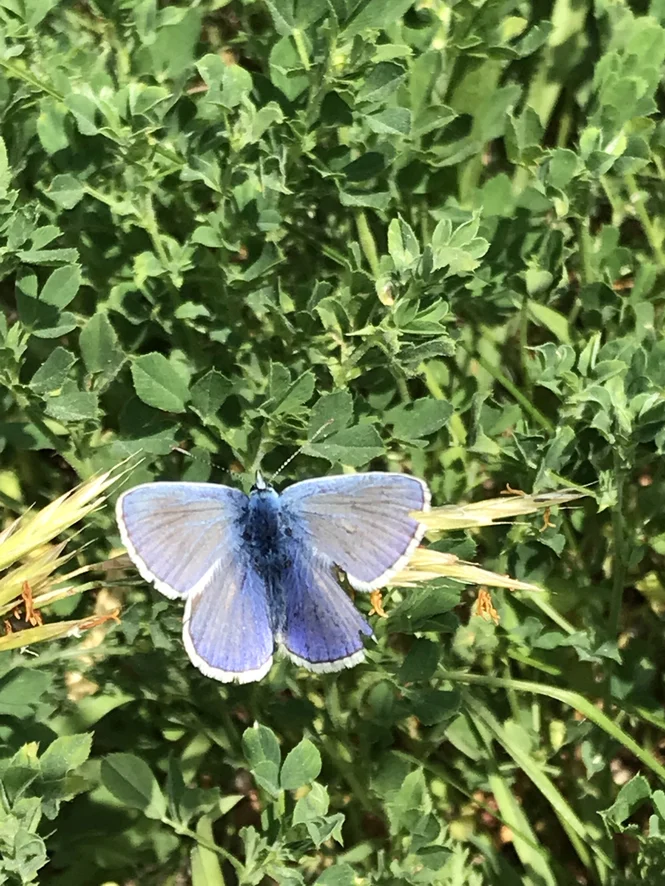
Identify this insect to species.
Polyommatus icarus
